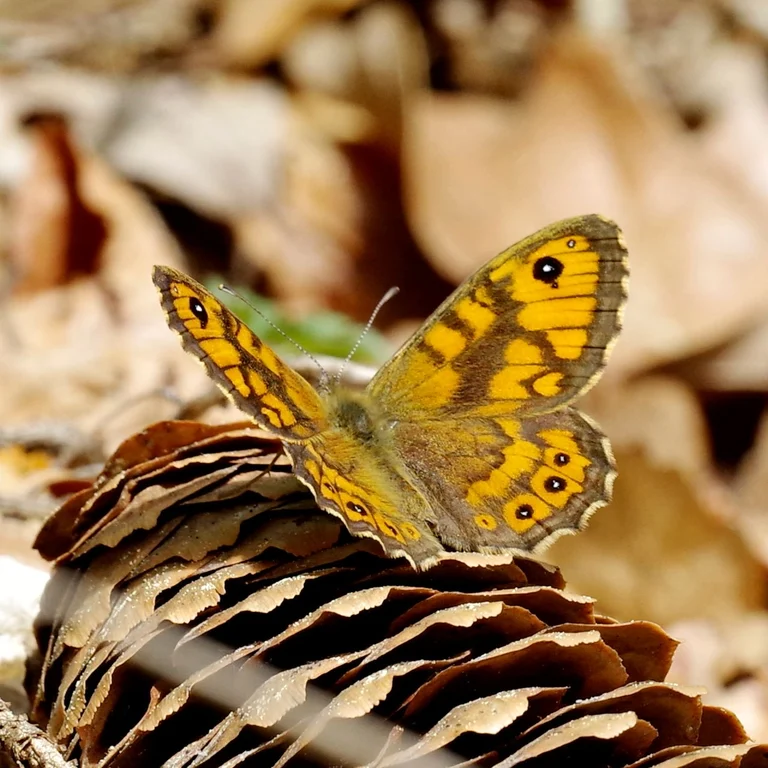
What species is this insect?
Lasiommata megera (also Pararge megera)
